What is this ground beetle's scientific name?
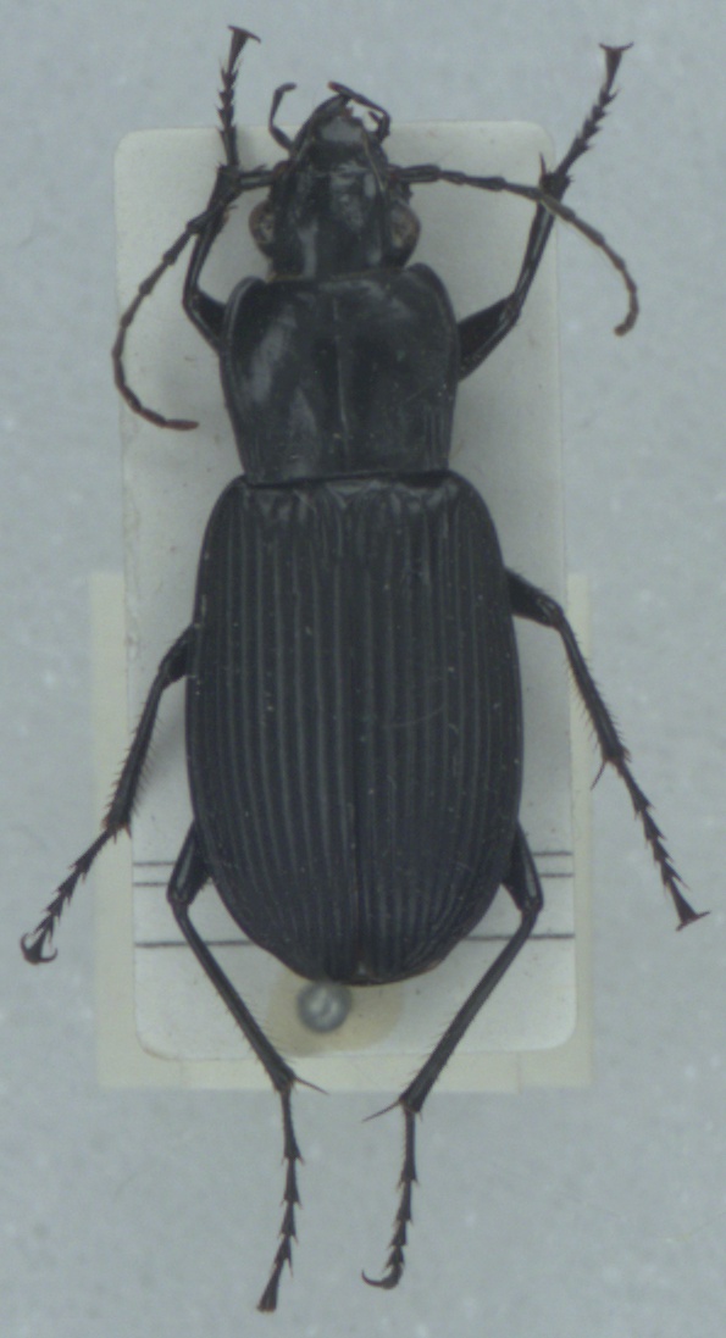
Pterostichus niger
